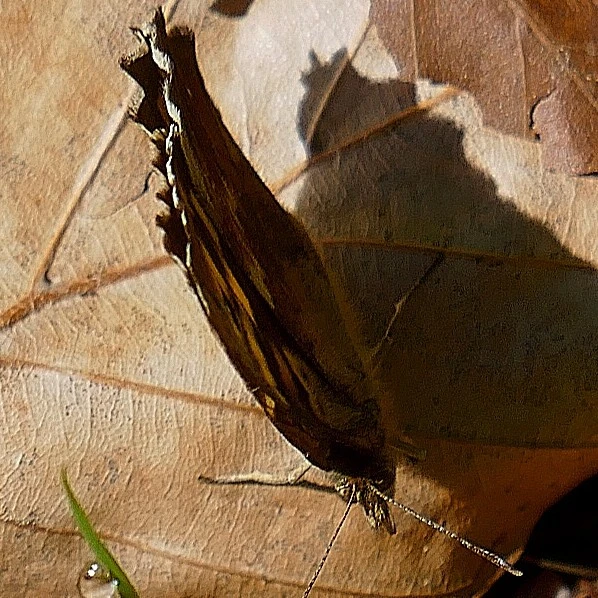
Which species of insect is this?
Pararge aegeria
